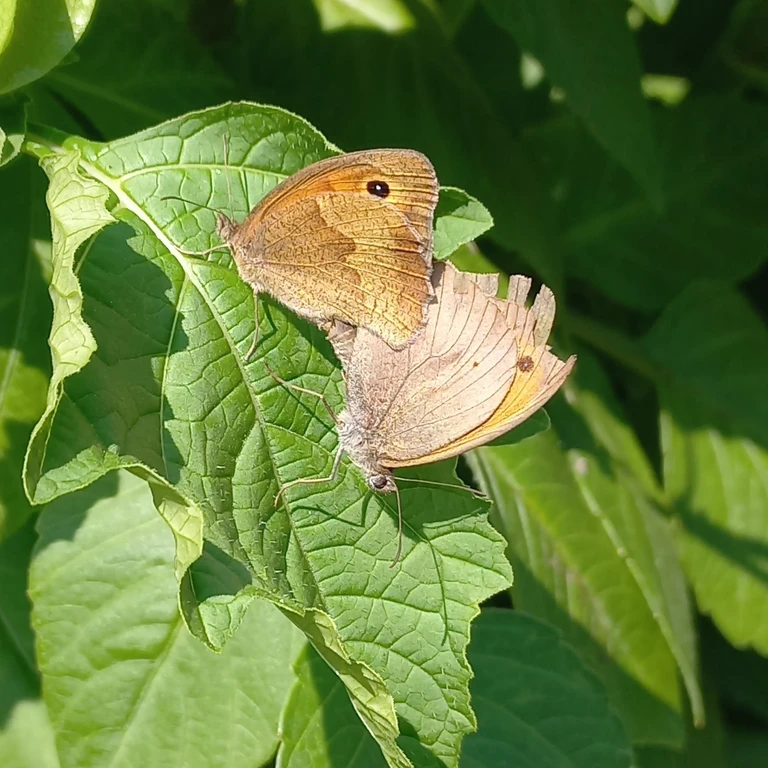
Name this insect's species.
Maniola jurtina
